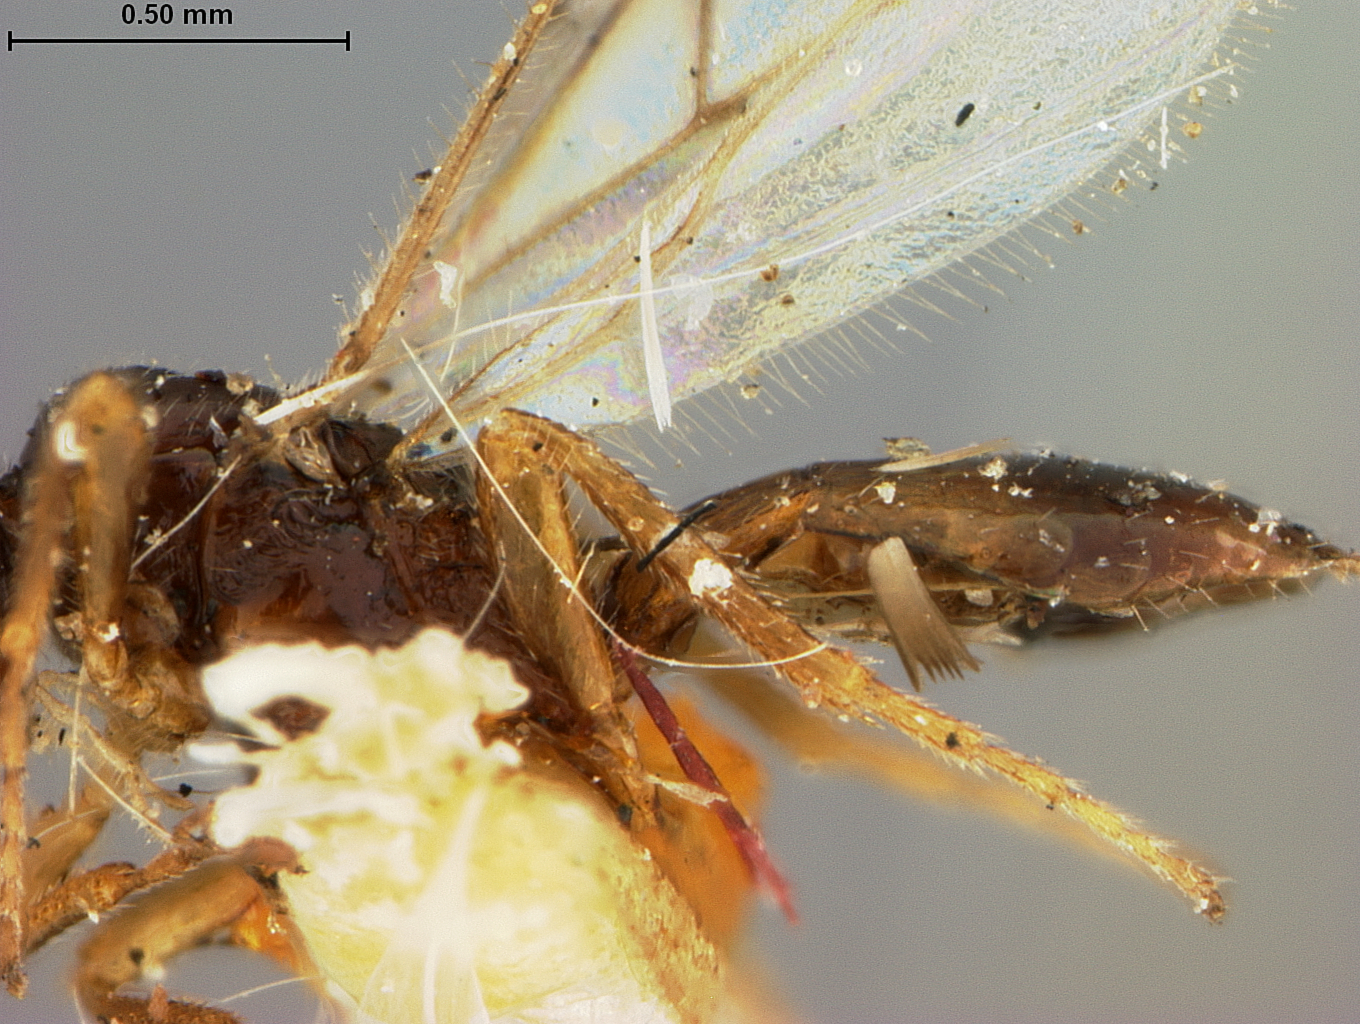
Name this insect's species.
Caenophanes atrata
